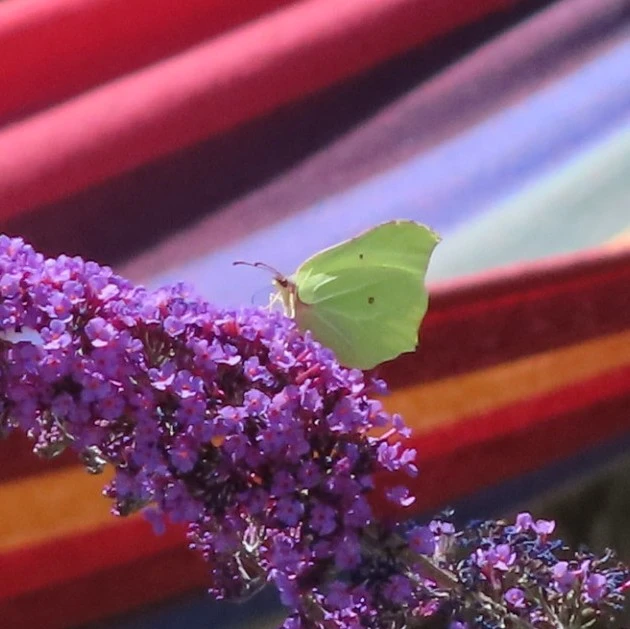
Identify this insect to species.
Gonepteryx rhamni
